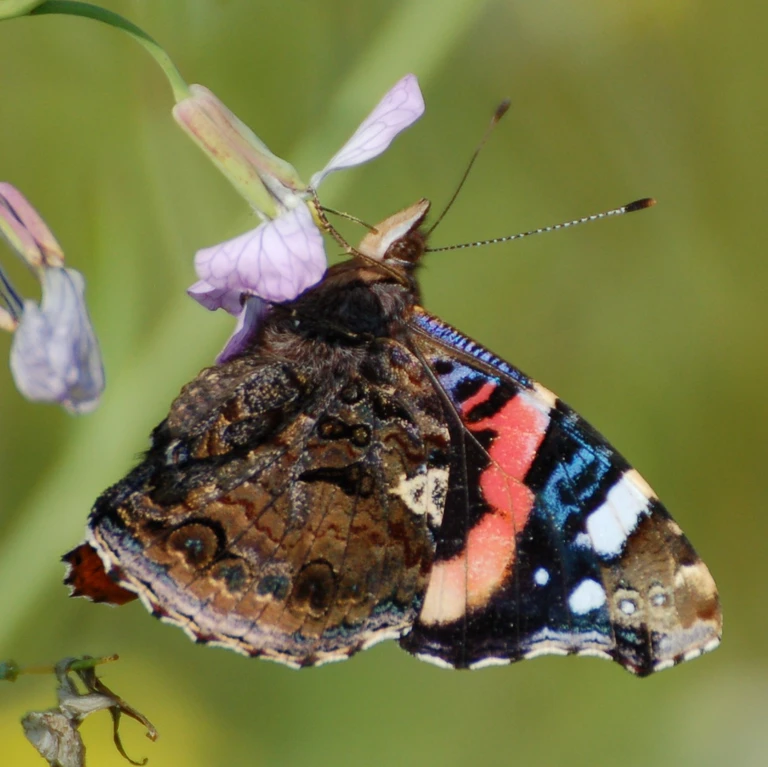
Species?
Vanessa atalanta
